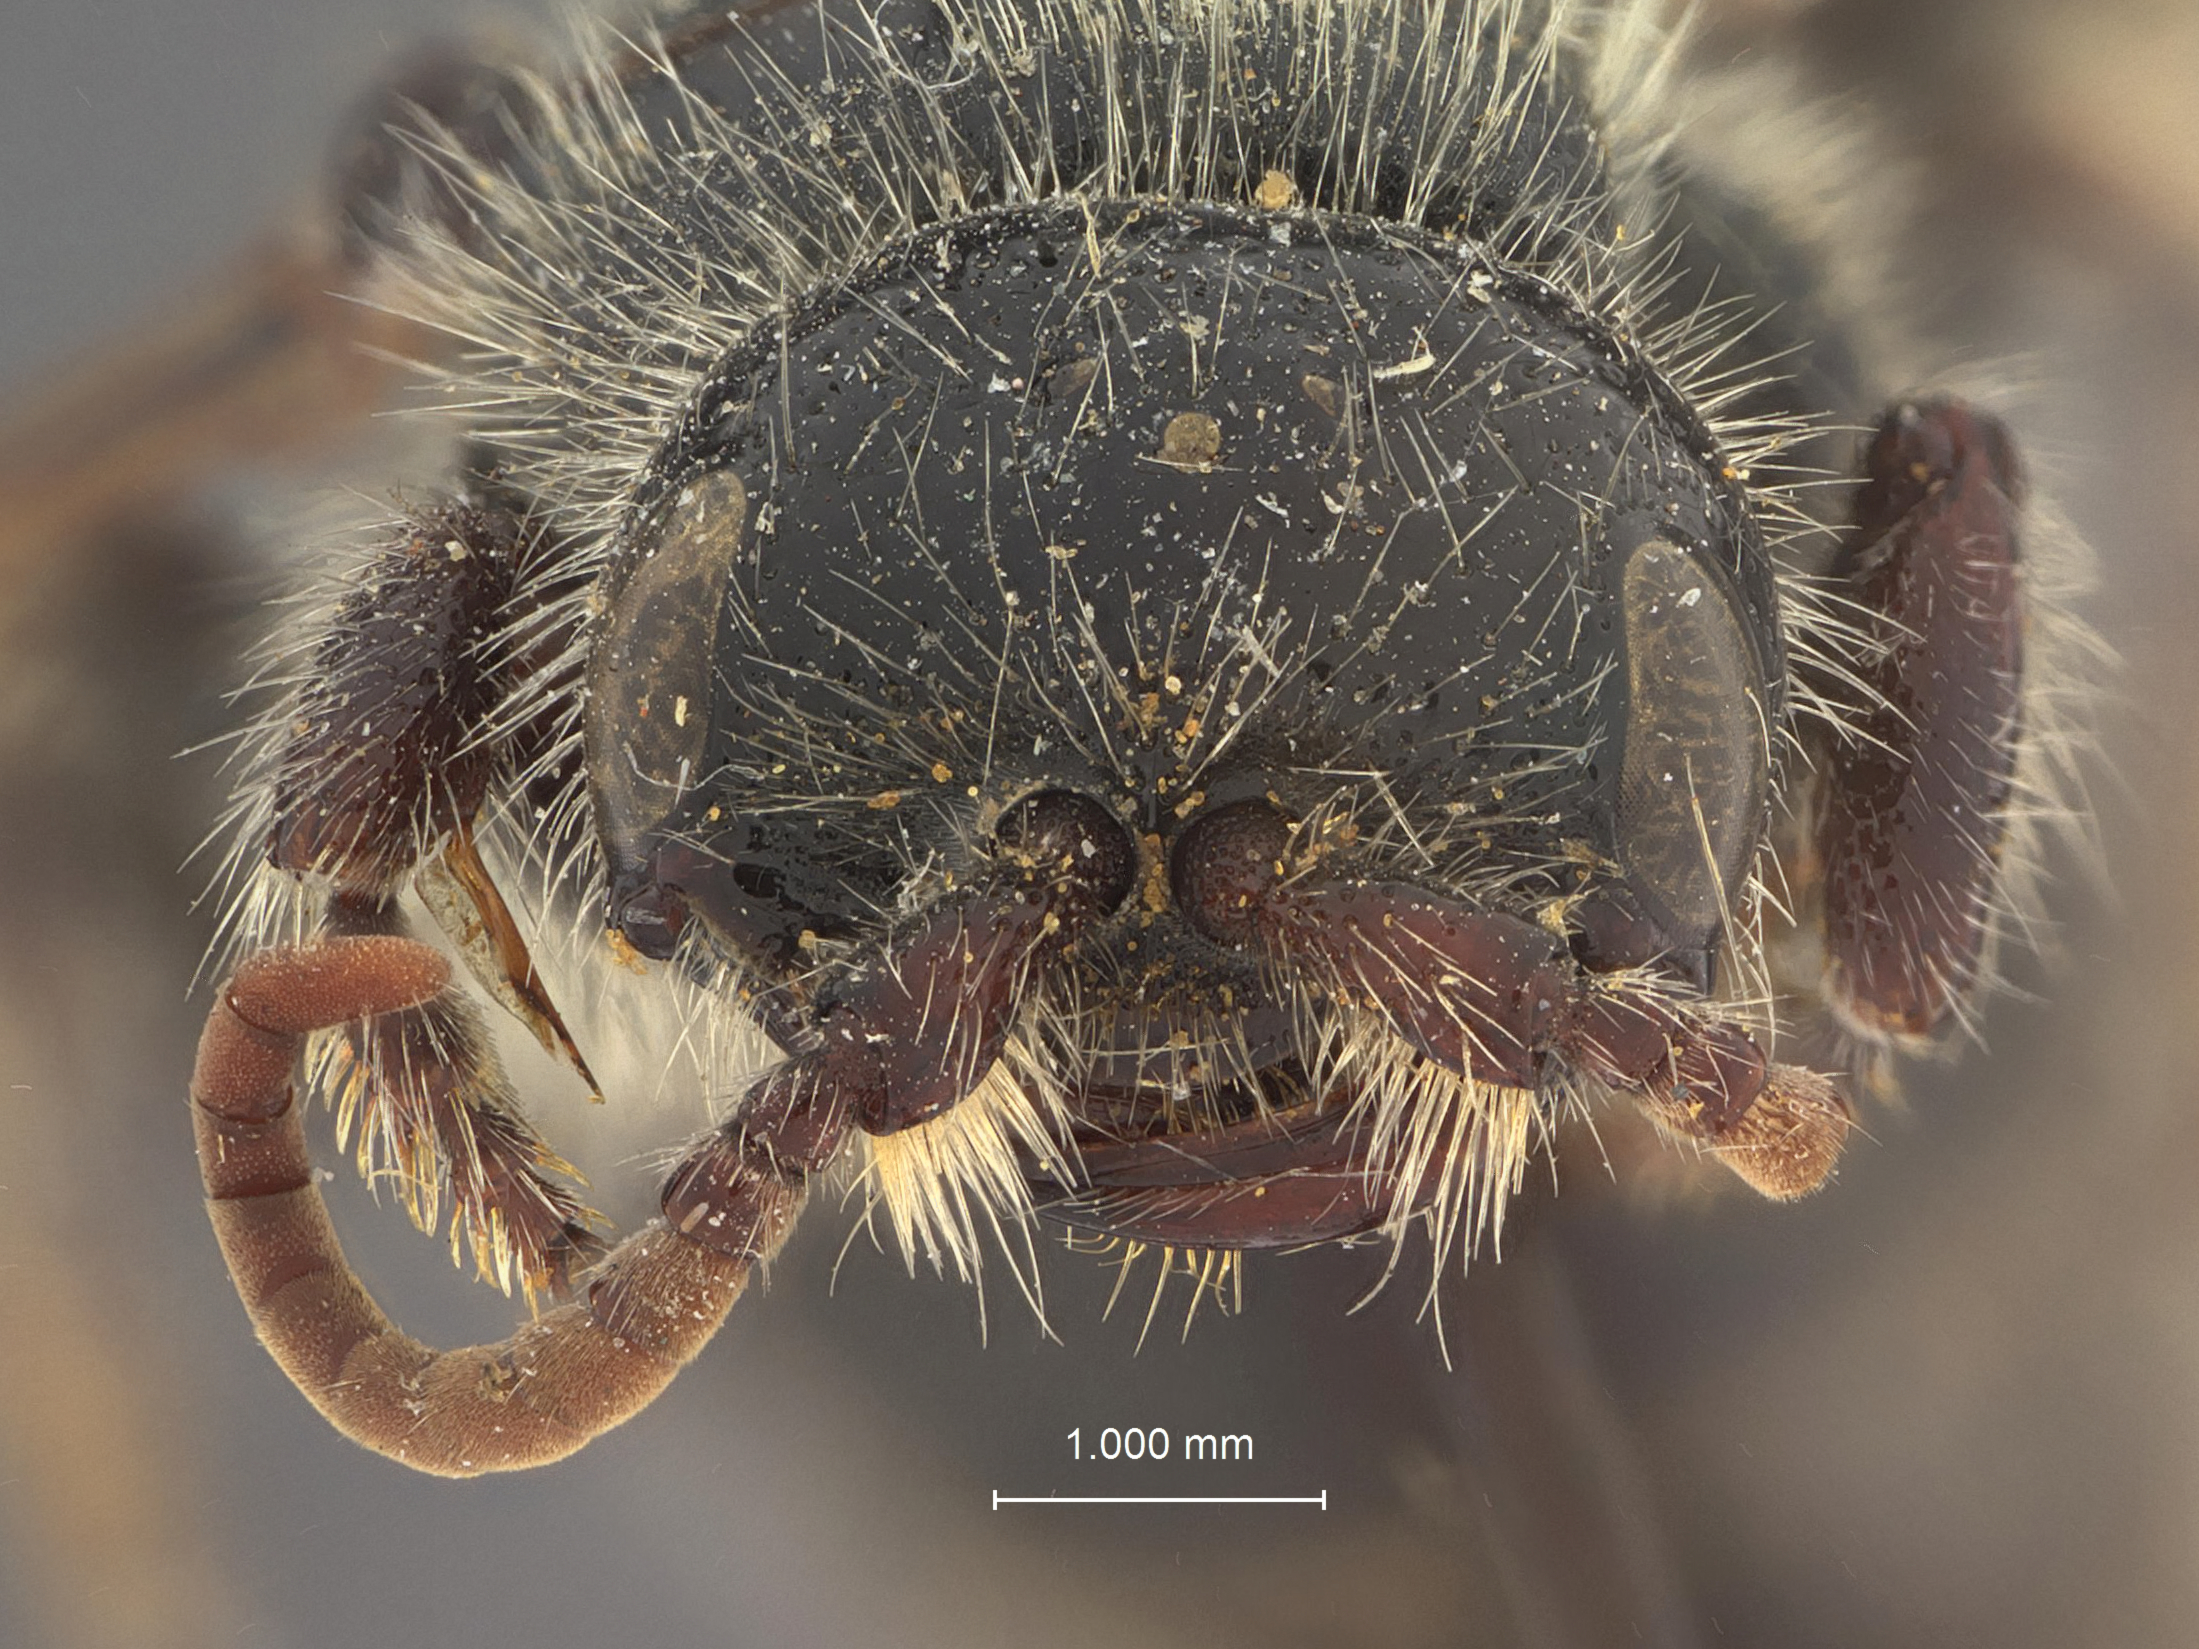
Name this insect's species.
Neotiphia ocellata
